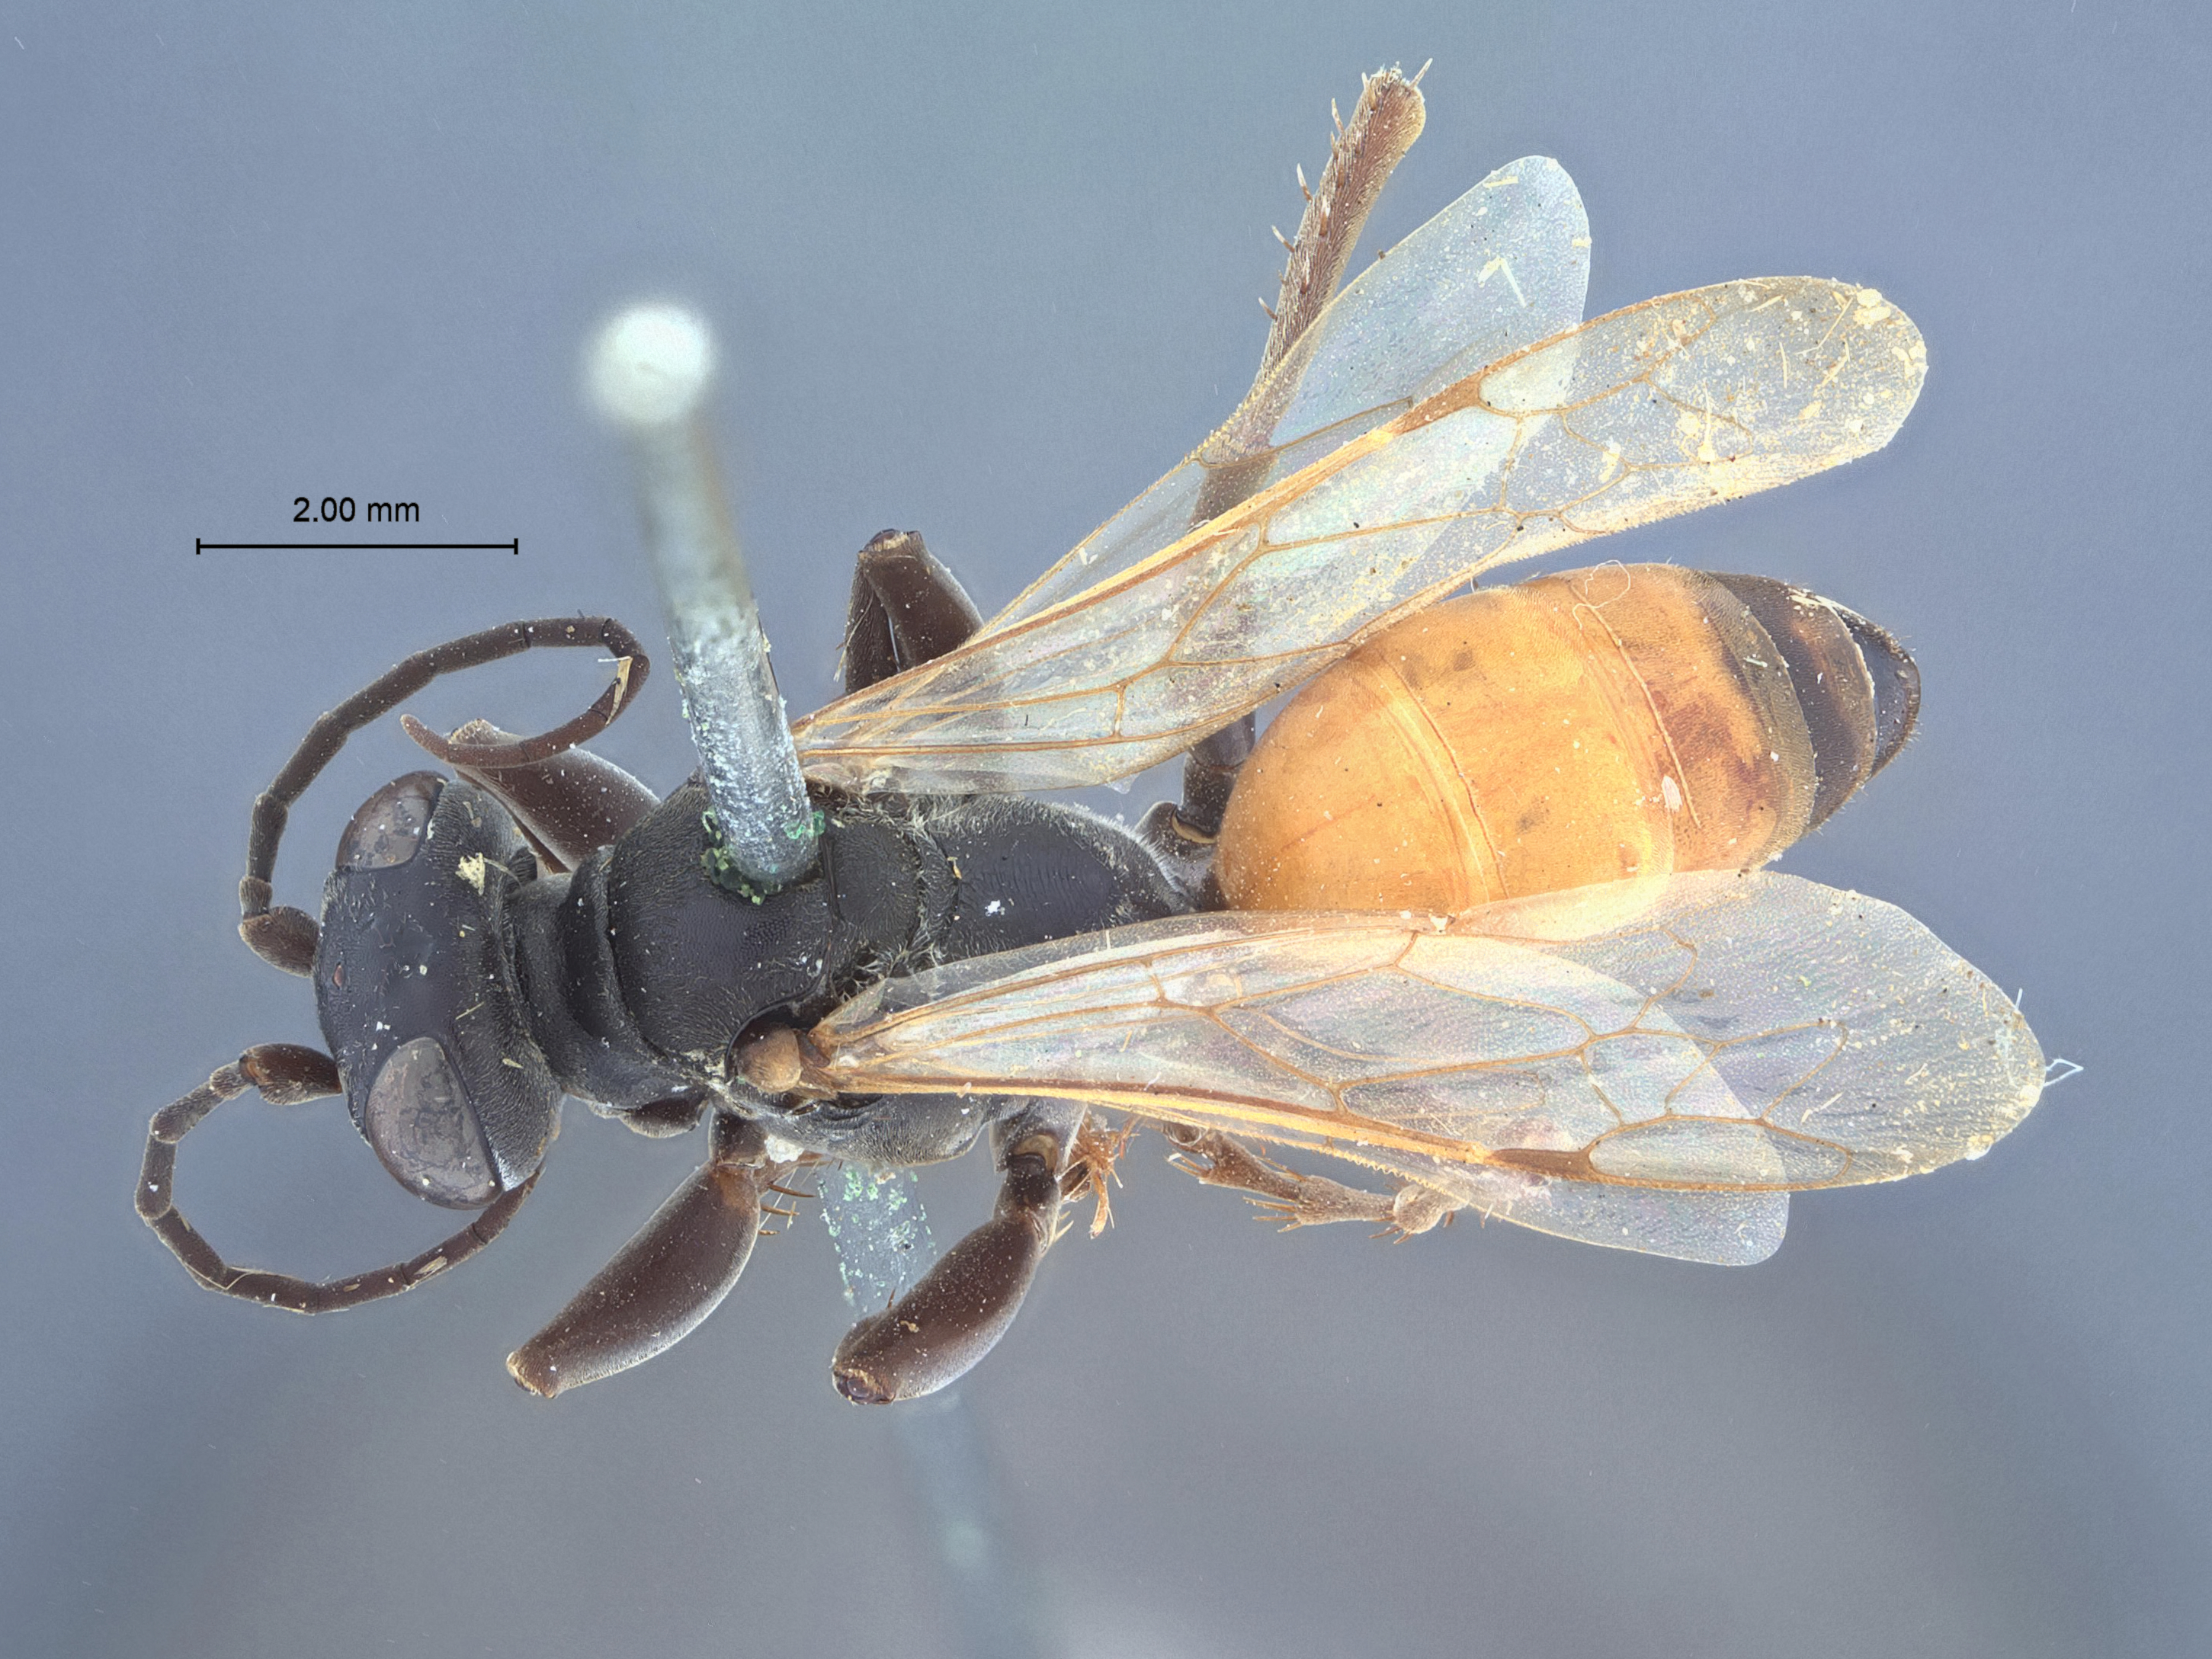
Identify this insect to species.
Larropsis gracilis
